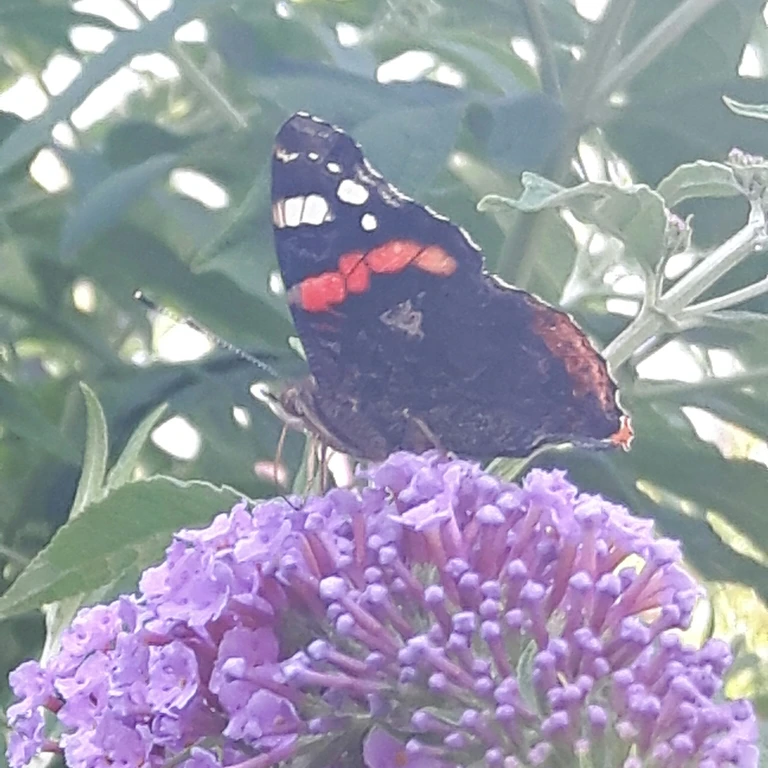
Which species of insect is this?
Vanessa atalanta
